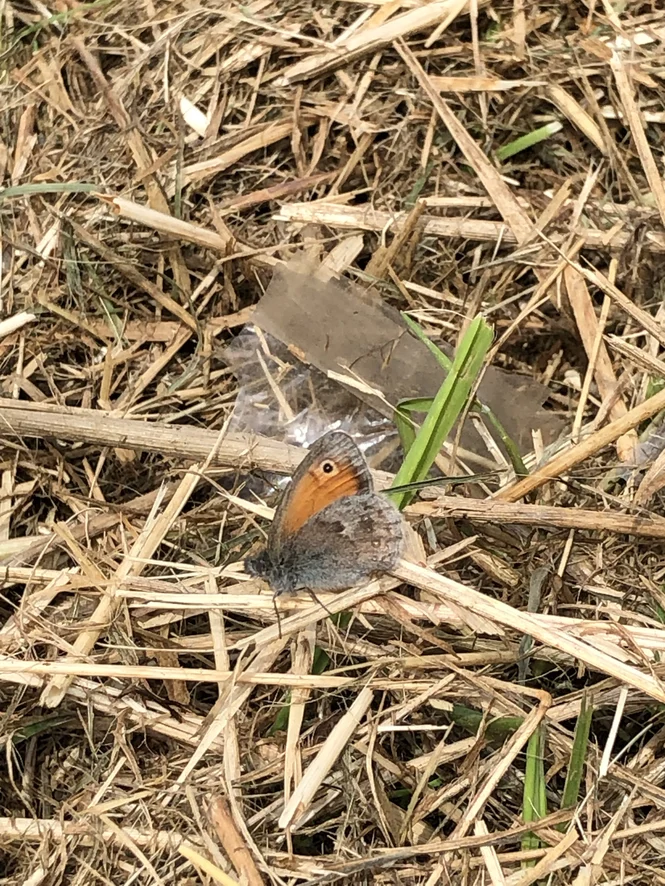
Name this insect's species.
Coenonympha pamphilus
